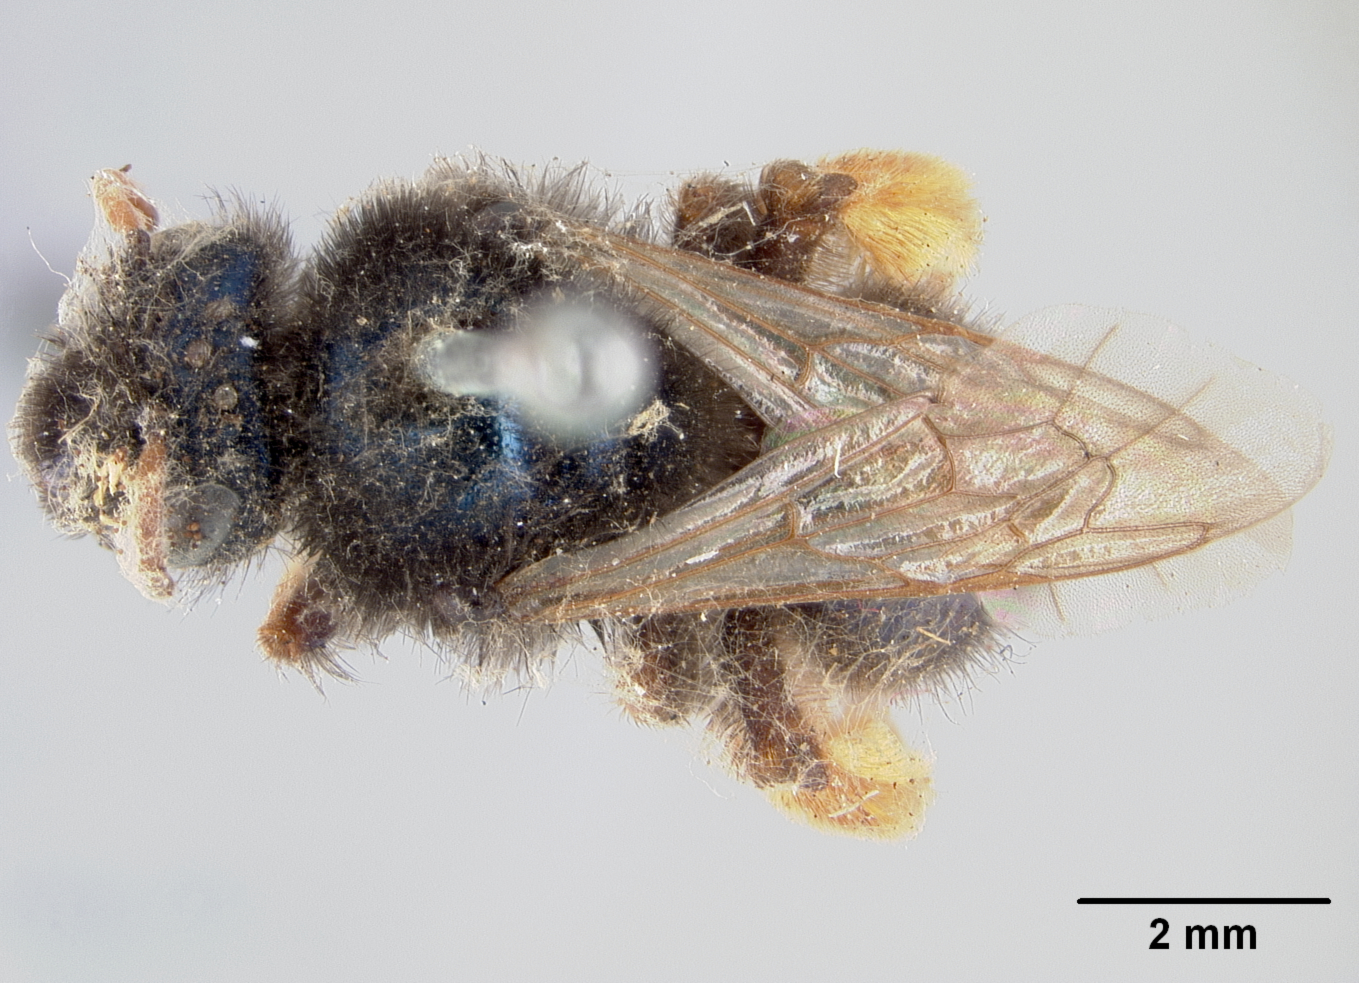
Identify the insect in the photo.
Pasiphae cyanea
